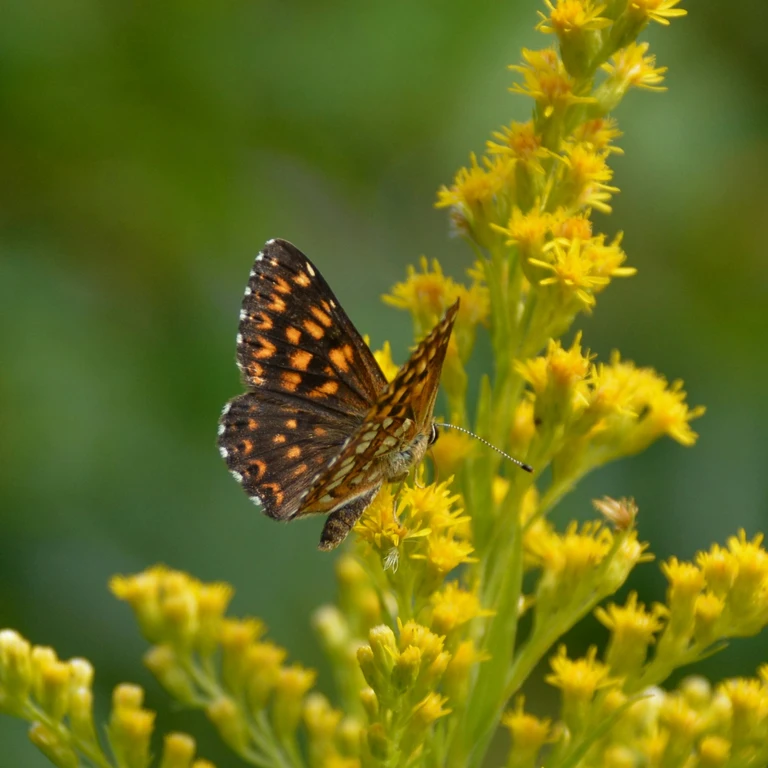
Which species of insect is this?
Hamearis lucina
